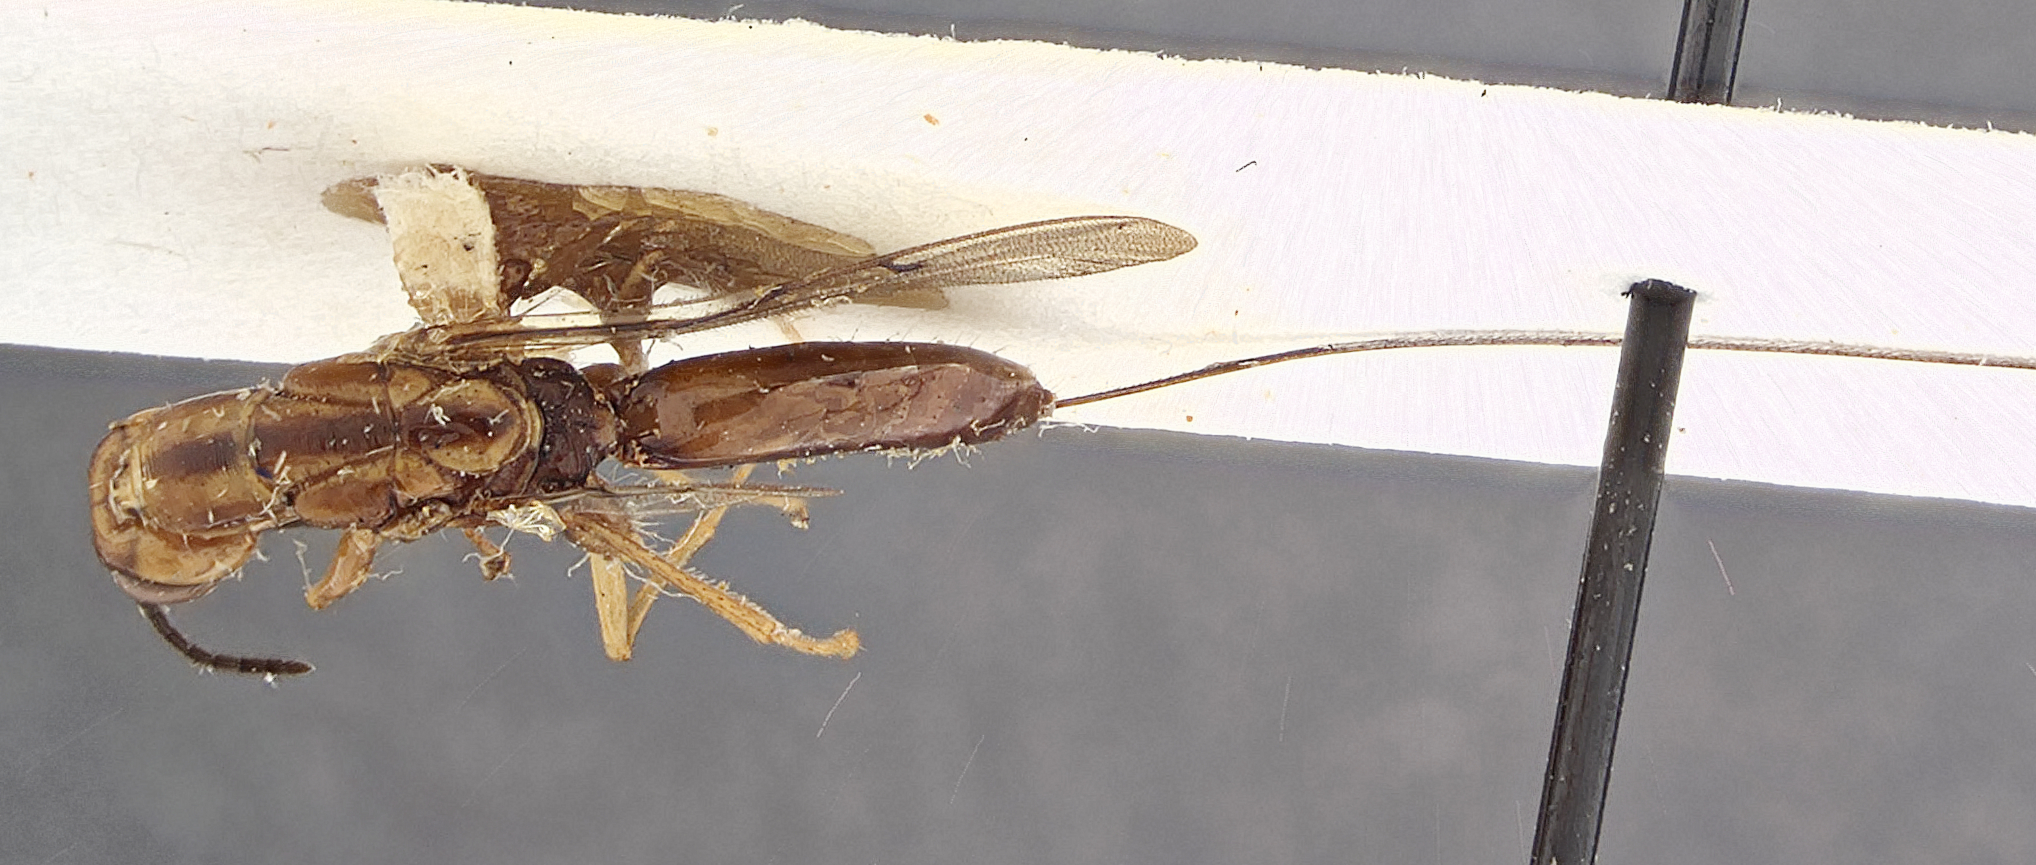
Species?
Pulvilligera neo-caledonica
